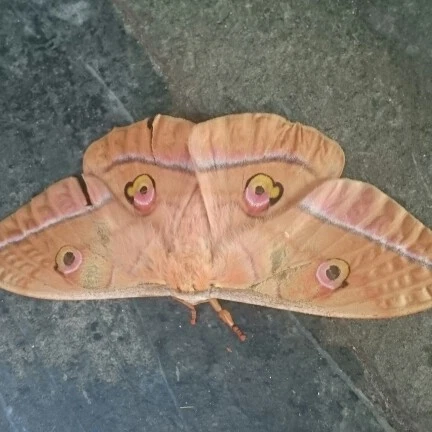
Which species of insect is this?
Antheraea yamamai
